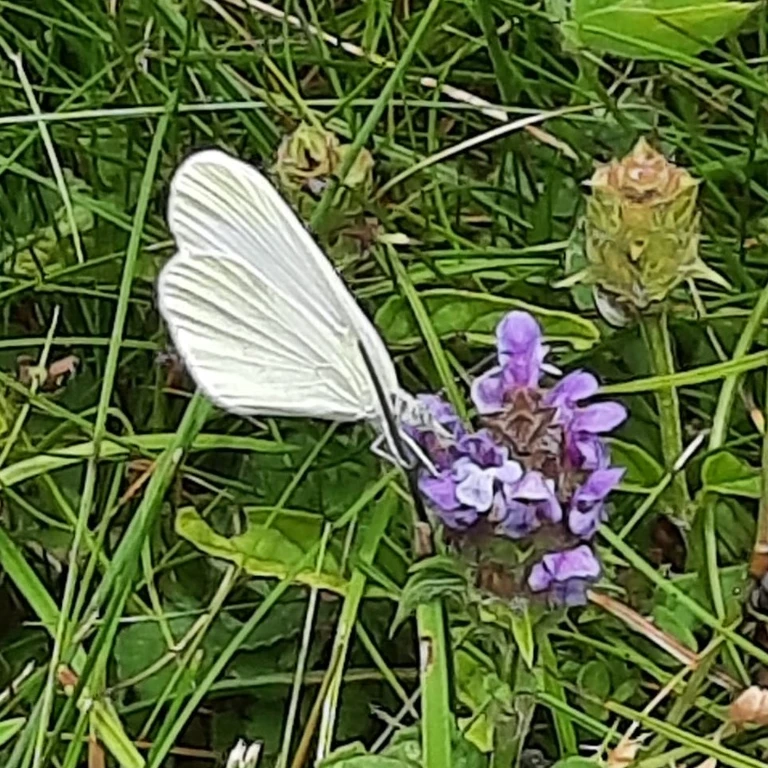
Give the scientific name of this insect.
Leptidea sinapis/juvernica
